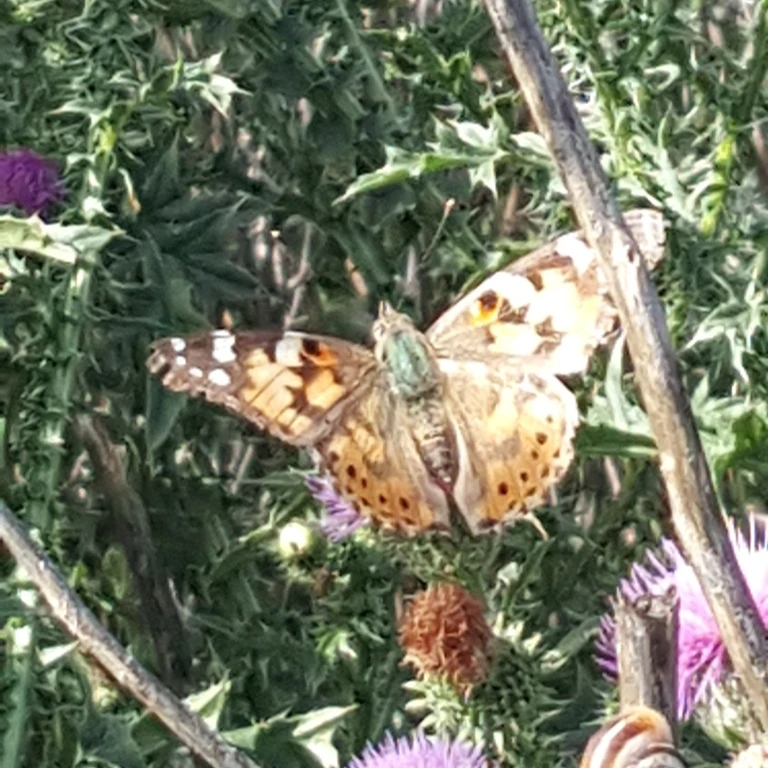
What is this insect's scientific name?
Vanessa cardui
